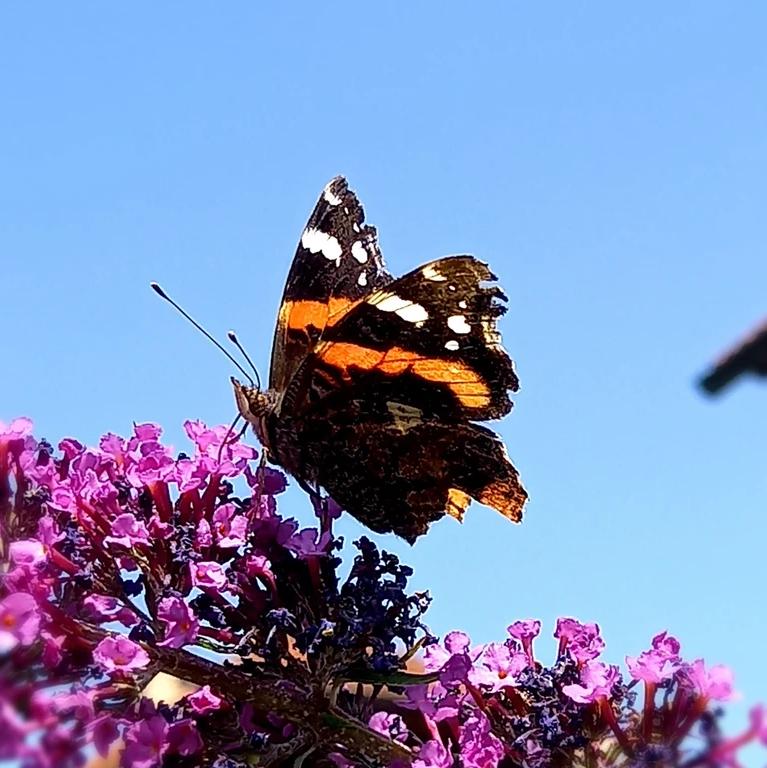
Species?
Vanessa atalanta
